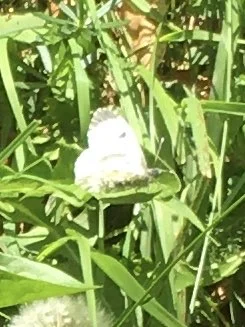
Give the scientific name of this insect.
Anthocharis cardamines
